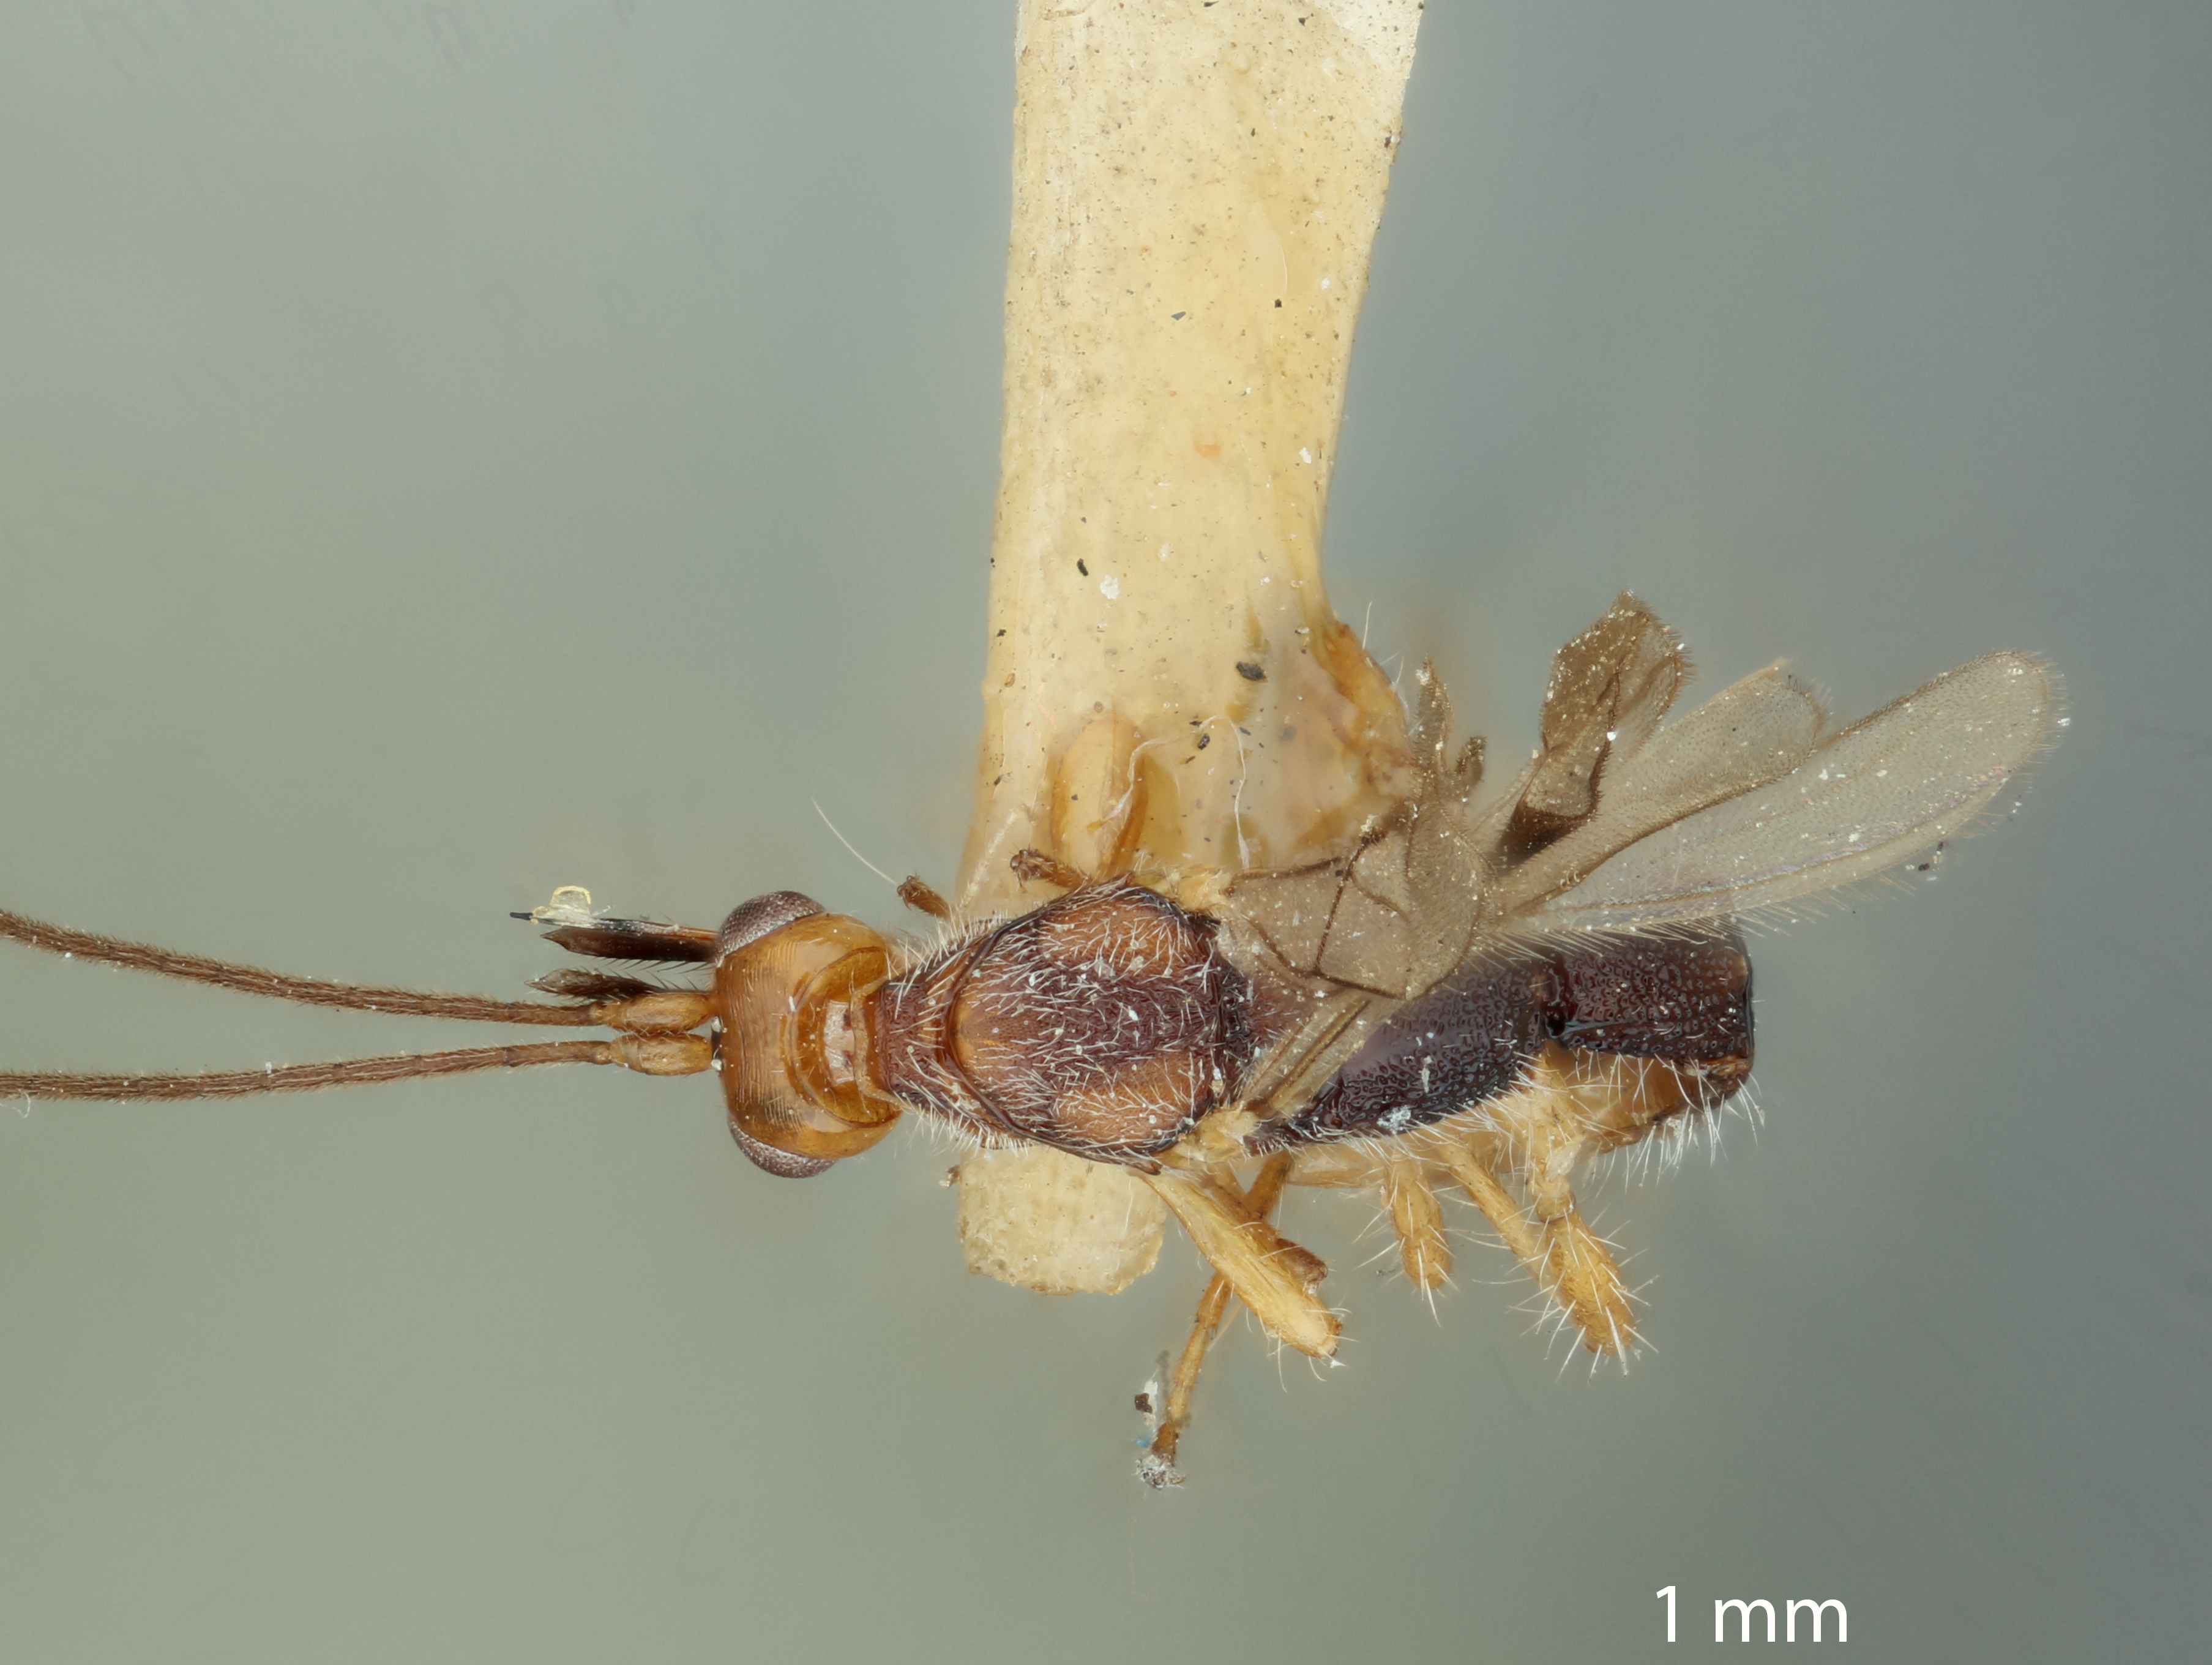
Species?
Hecabolus ruficeps
